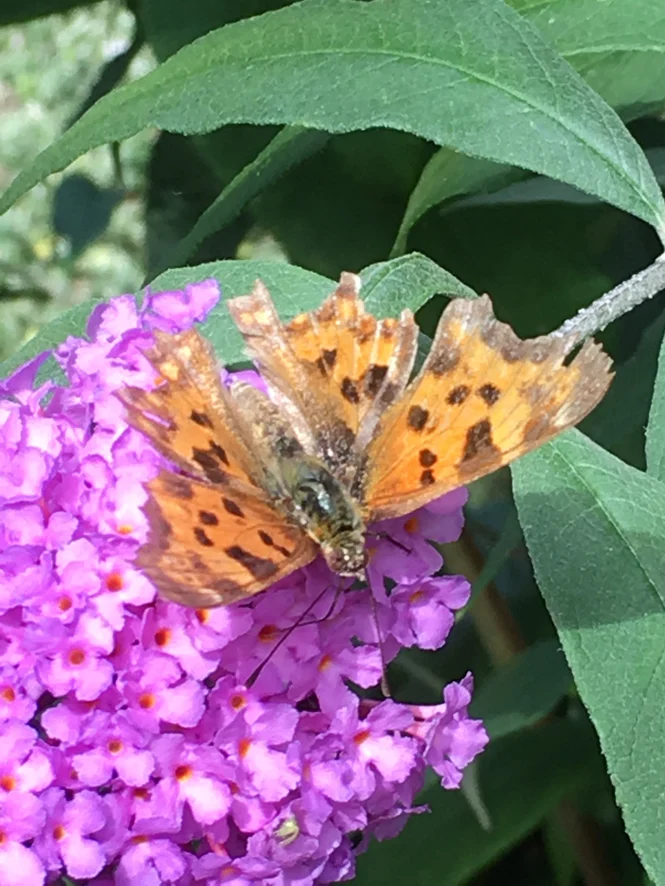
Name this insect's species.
Polygonia c-album
